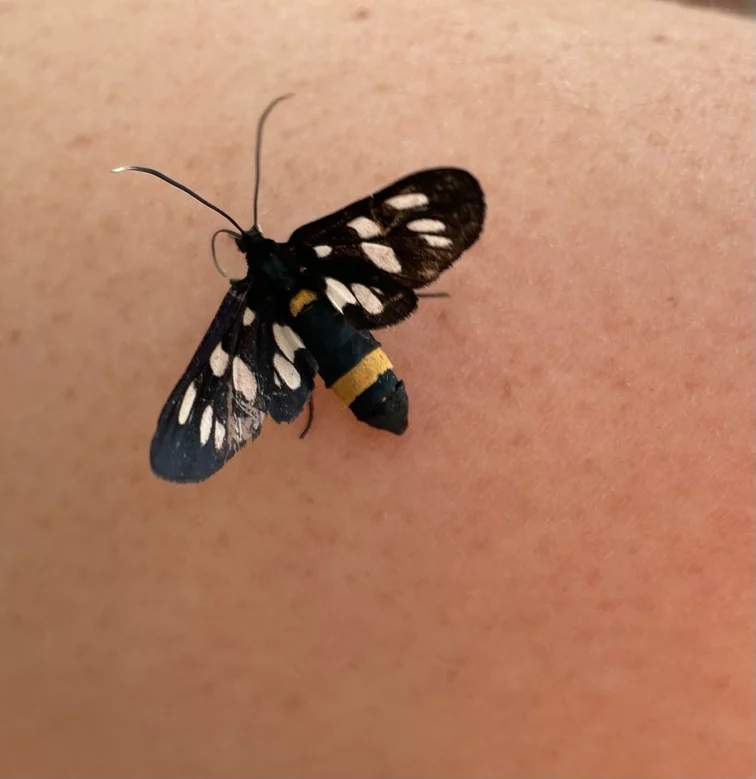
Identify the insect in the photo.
Amata phegea
